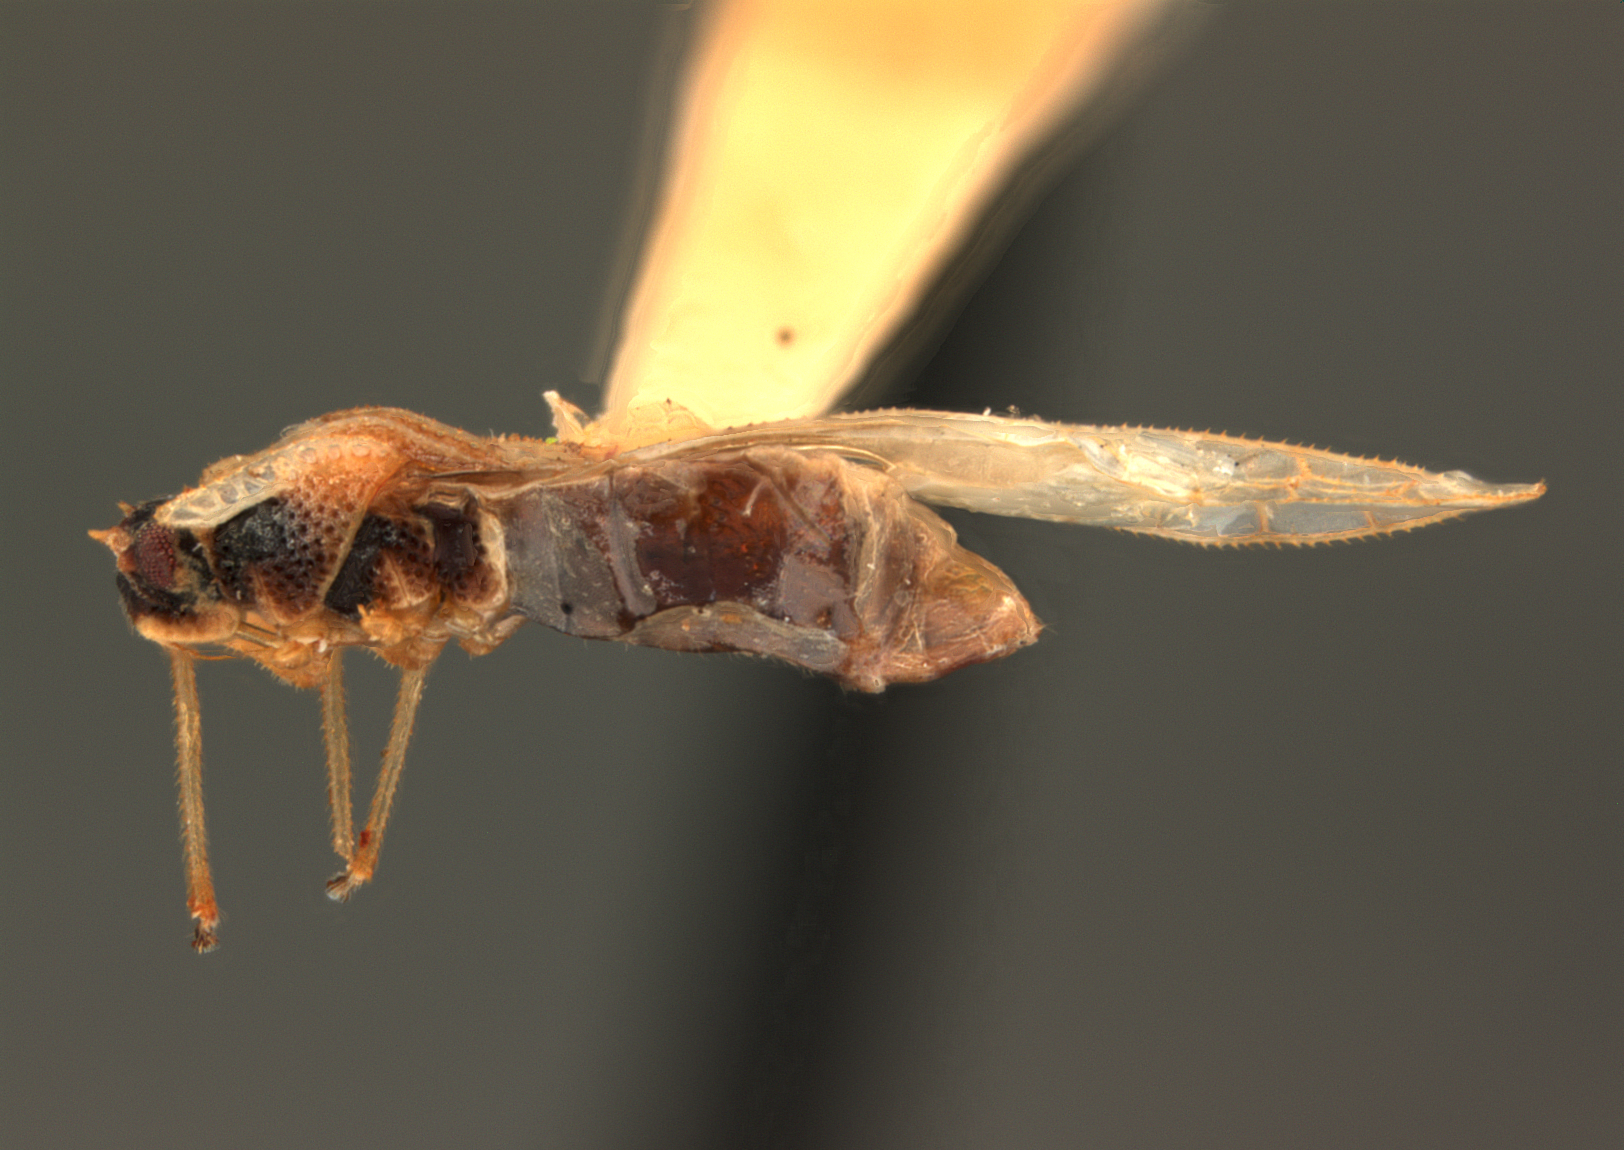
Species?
Pleseobyrsa ablusa
